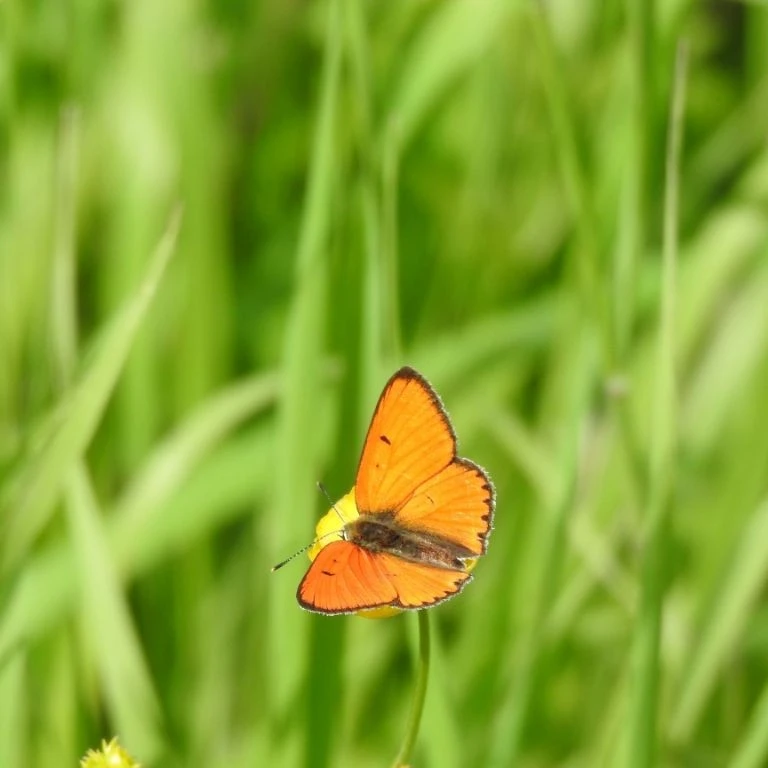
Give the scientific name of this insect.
Lycaena dispar
